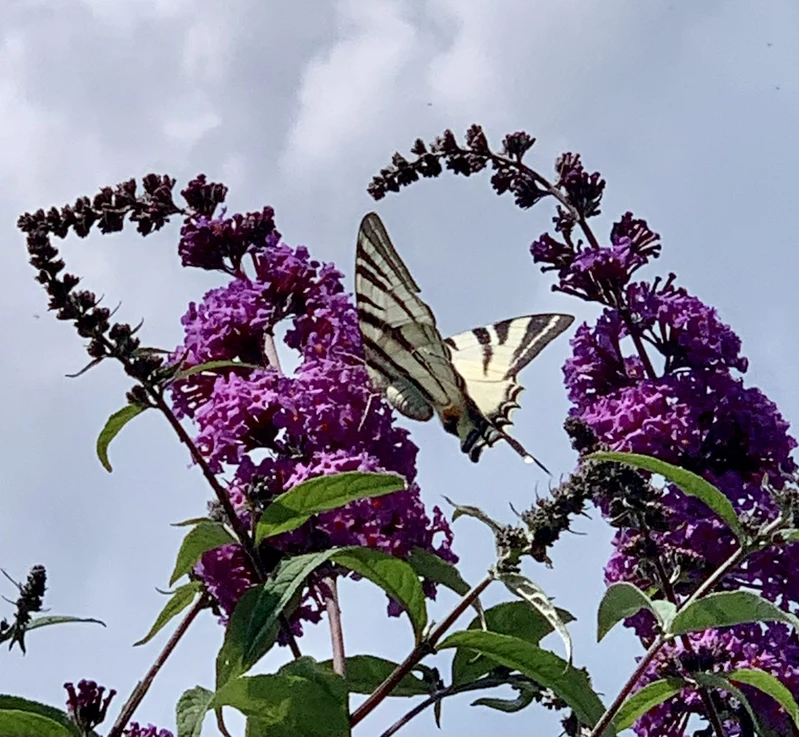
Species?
Iphiclides podalirius
